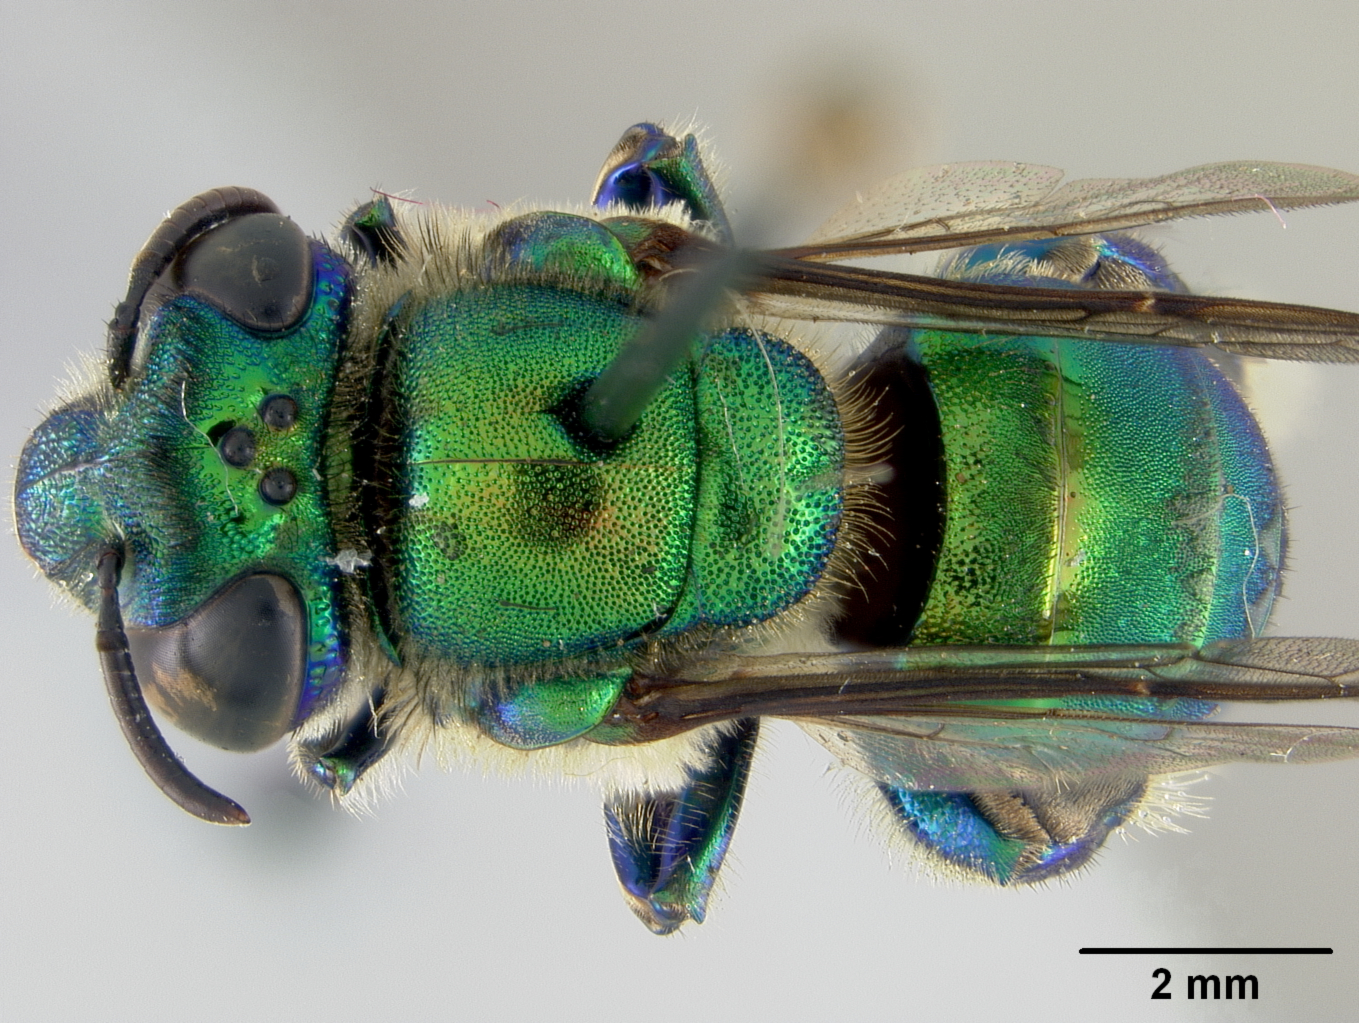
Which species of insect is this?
Euglossa obtusa
